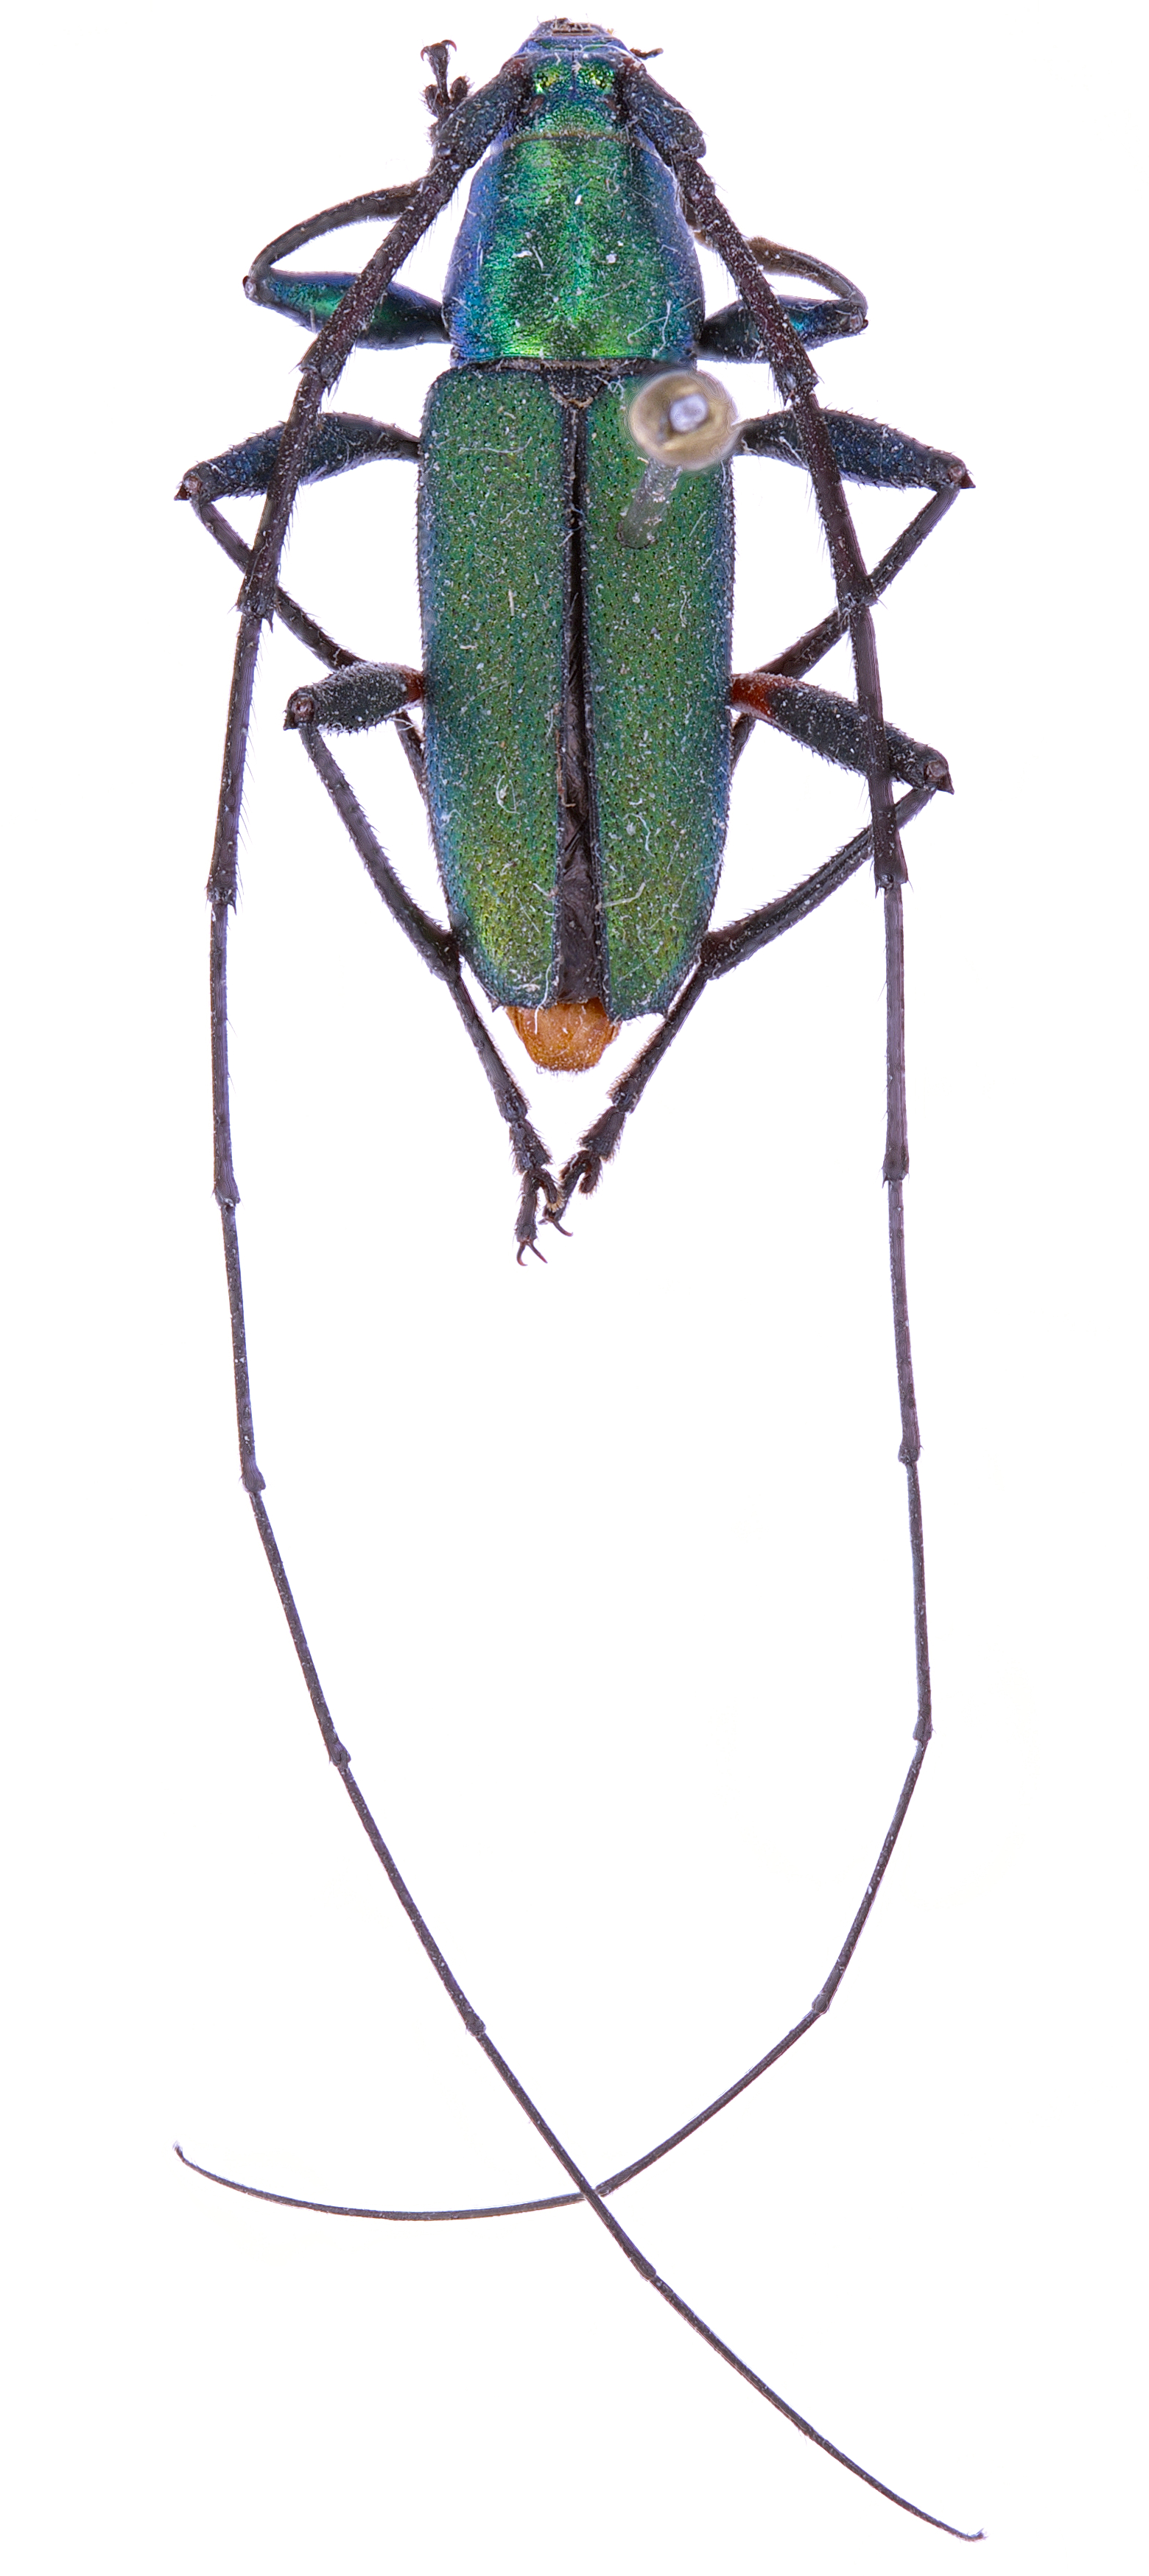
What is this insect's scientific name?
Tobipuranga ruficoxis
